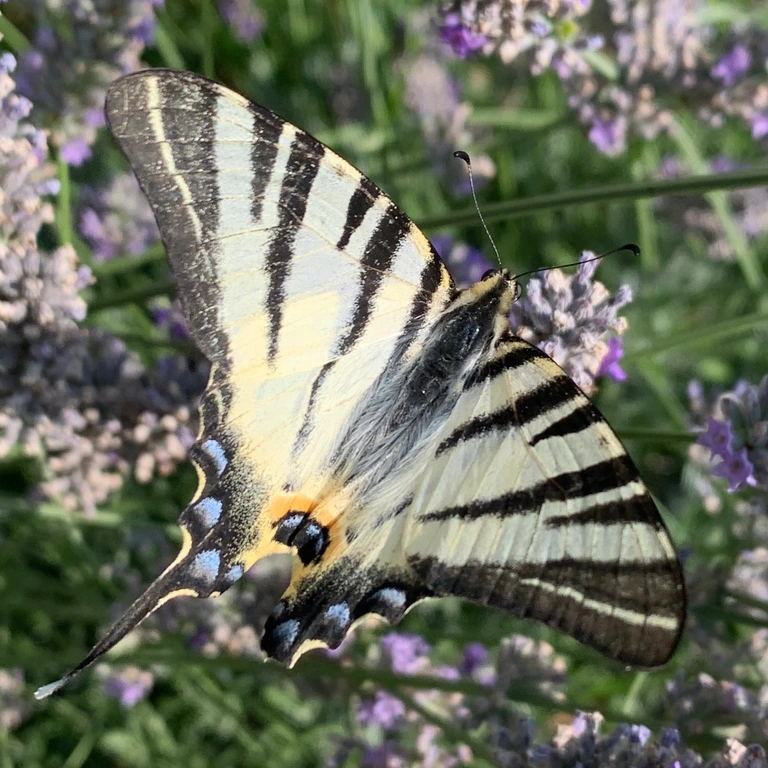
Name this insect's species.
Iphiclides podalirius
